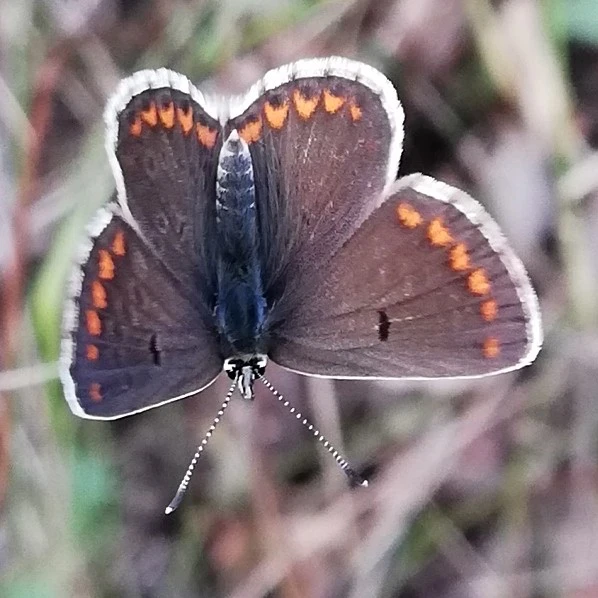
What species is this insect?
Aricia agestis/artaxerxes
